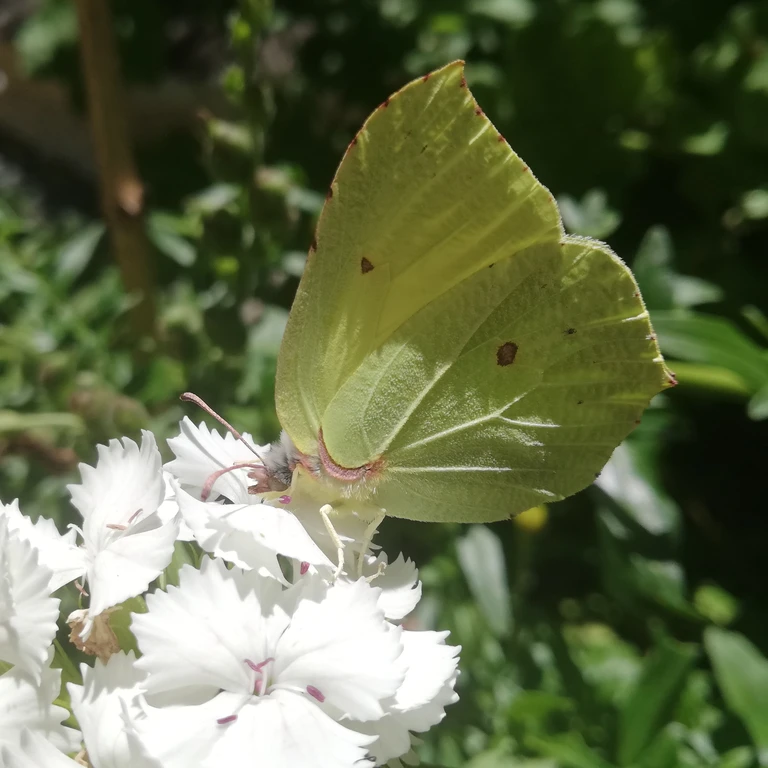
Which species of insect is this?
Gonepteryx rhamni
